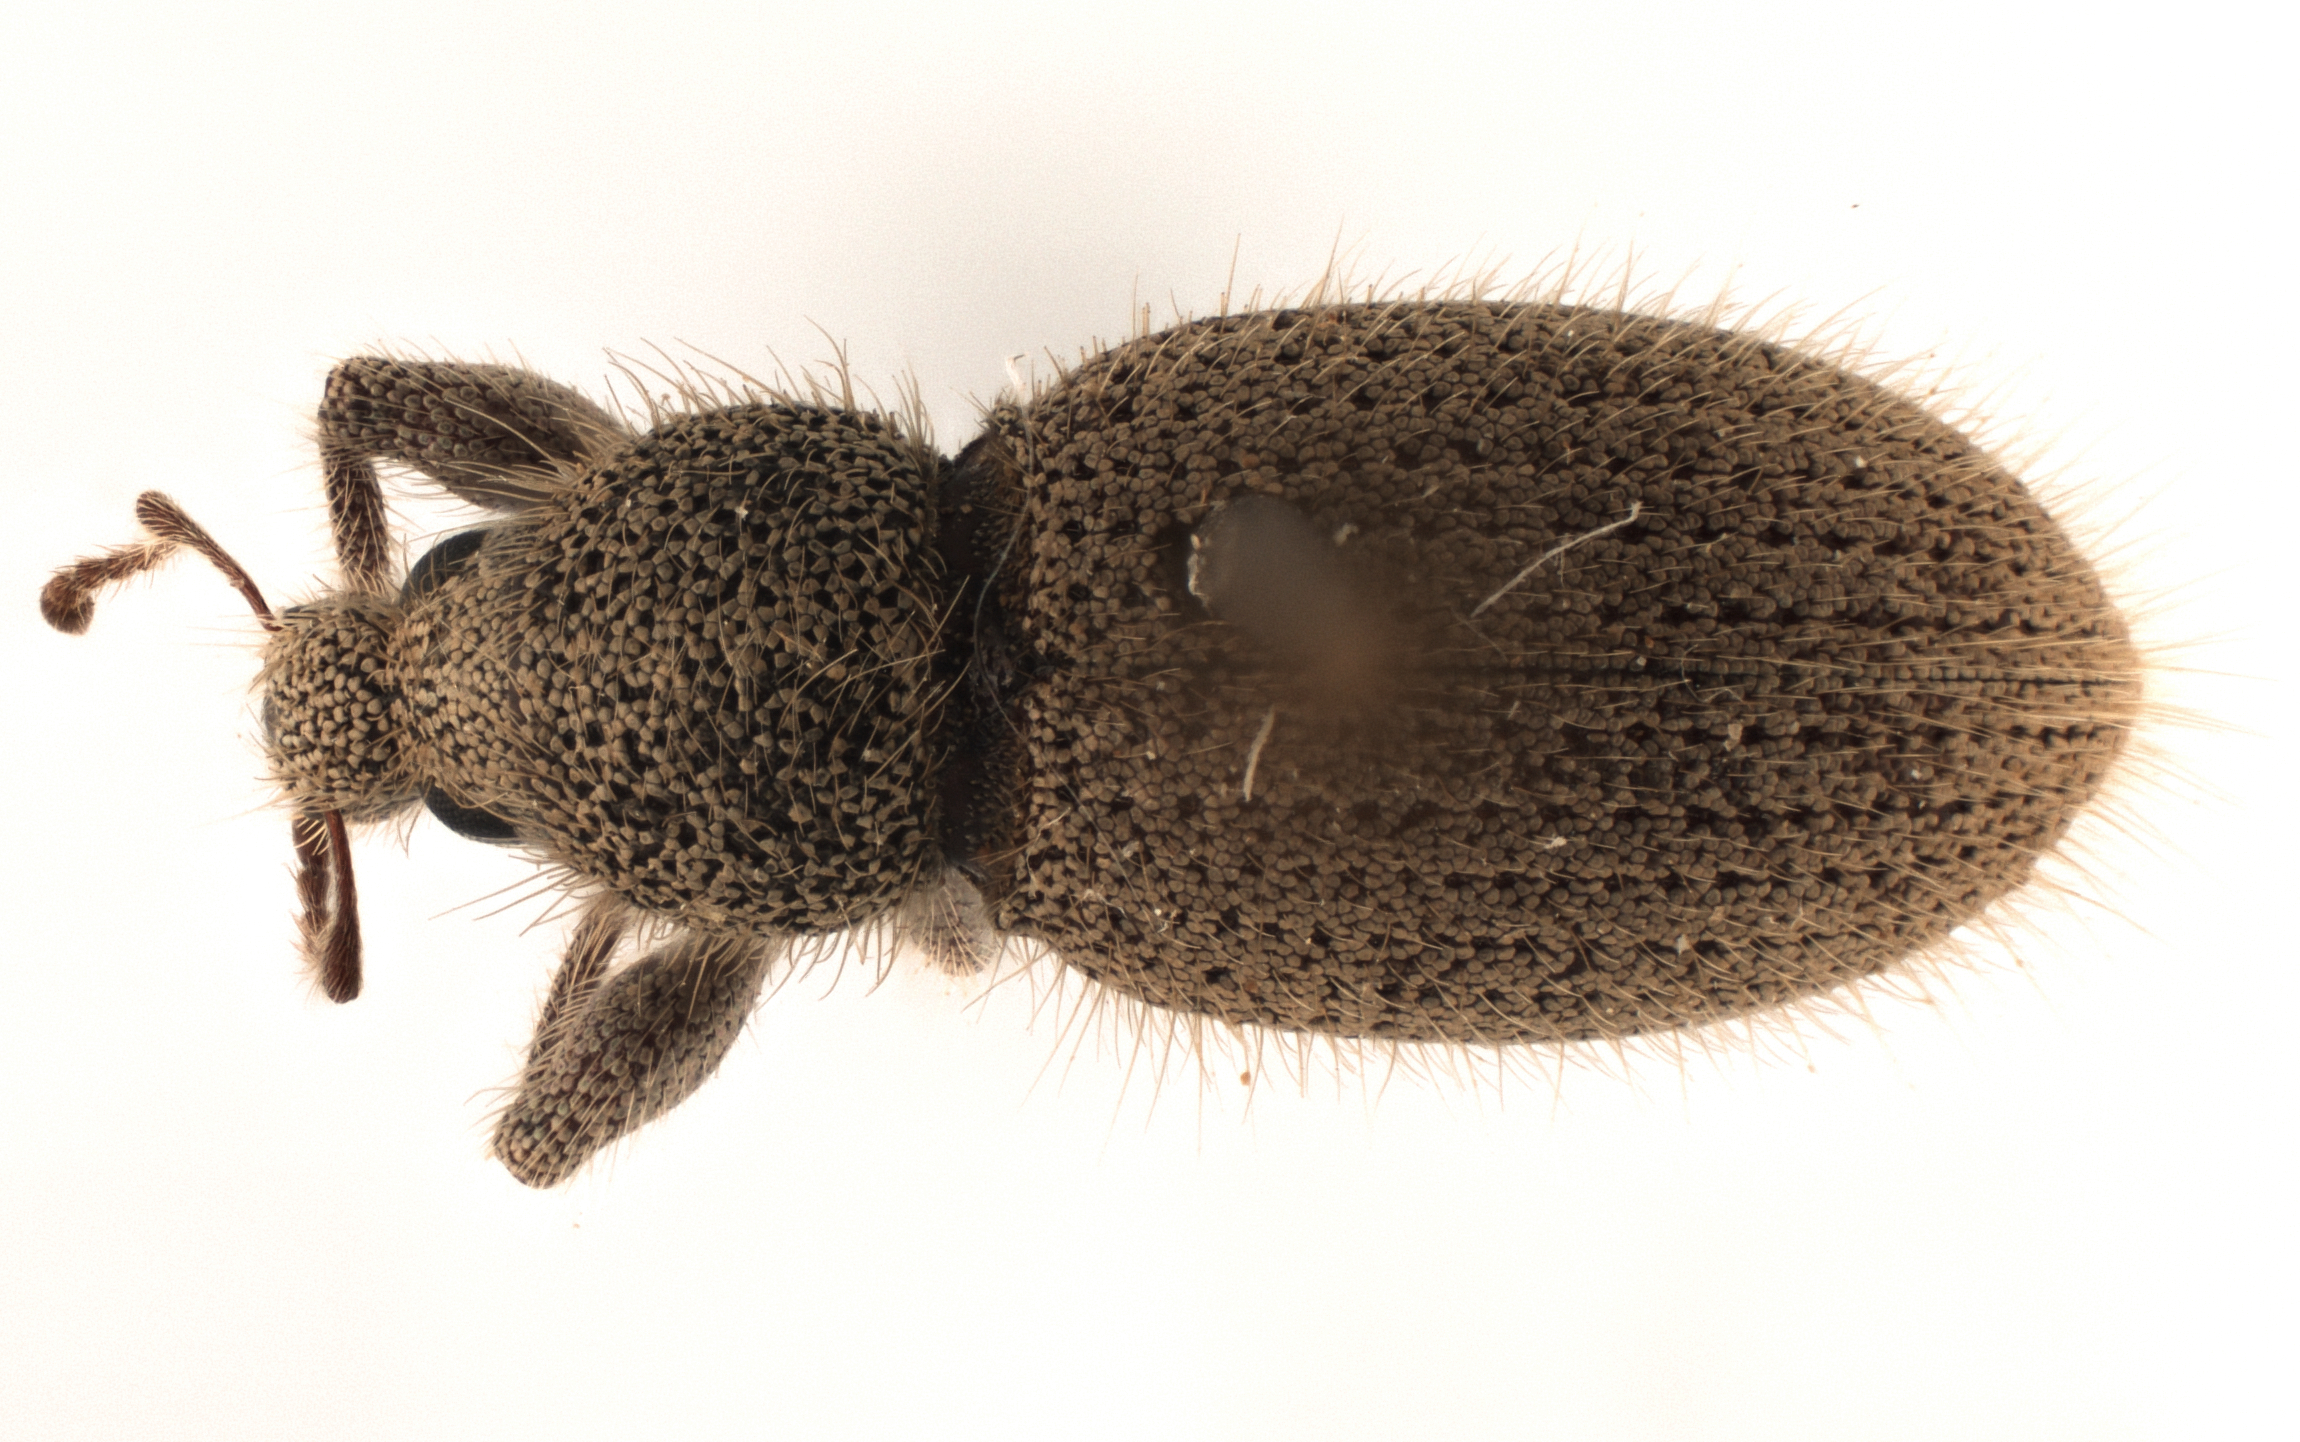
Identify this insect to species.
Peritaxia elongata
